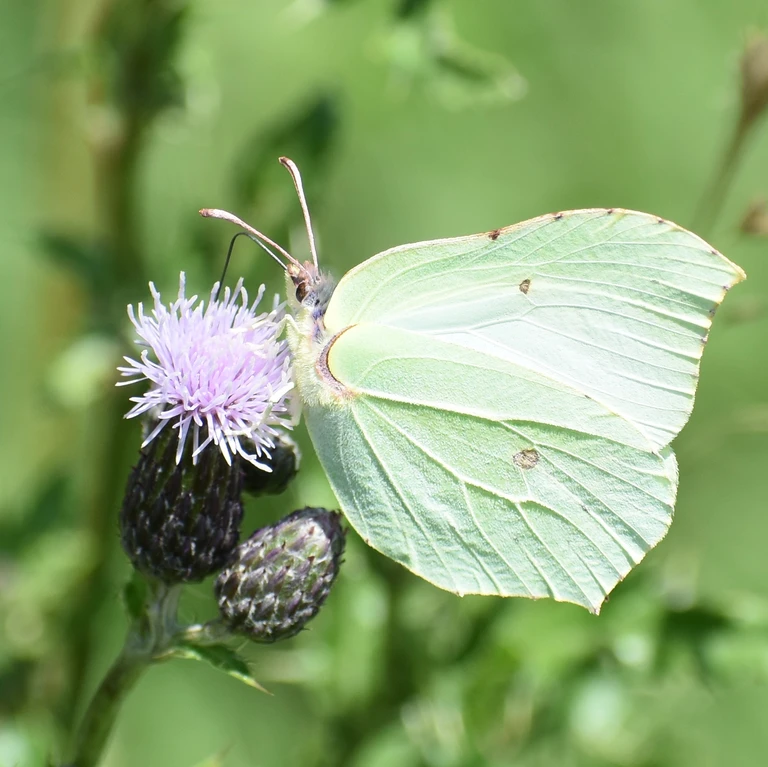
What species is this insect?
Gonepteryx rhamni
